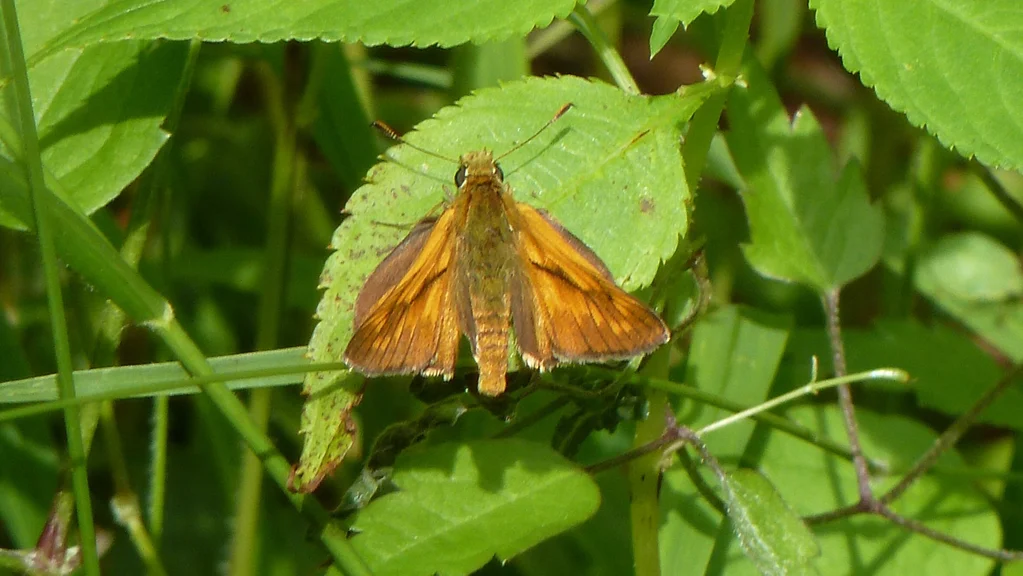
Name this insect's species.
Ochlodes sylvanus (also Ochlodes venata)
